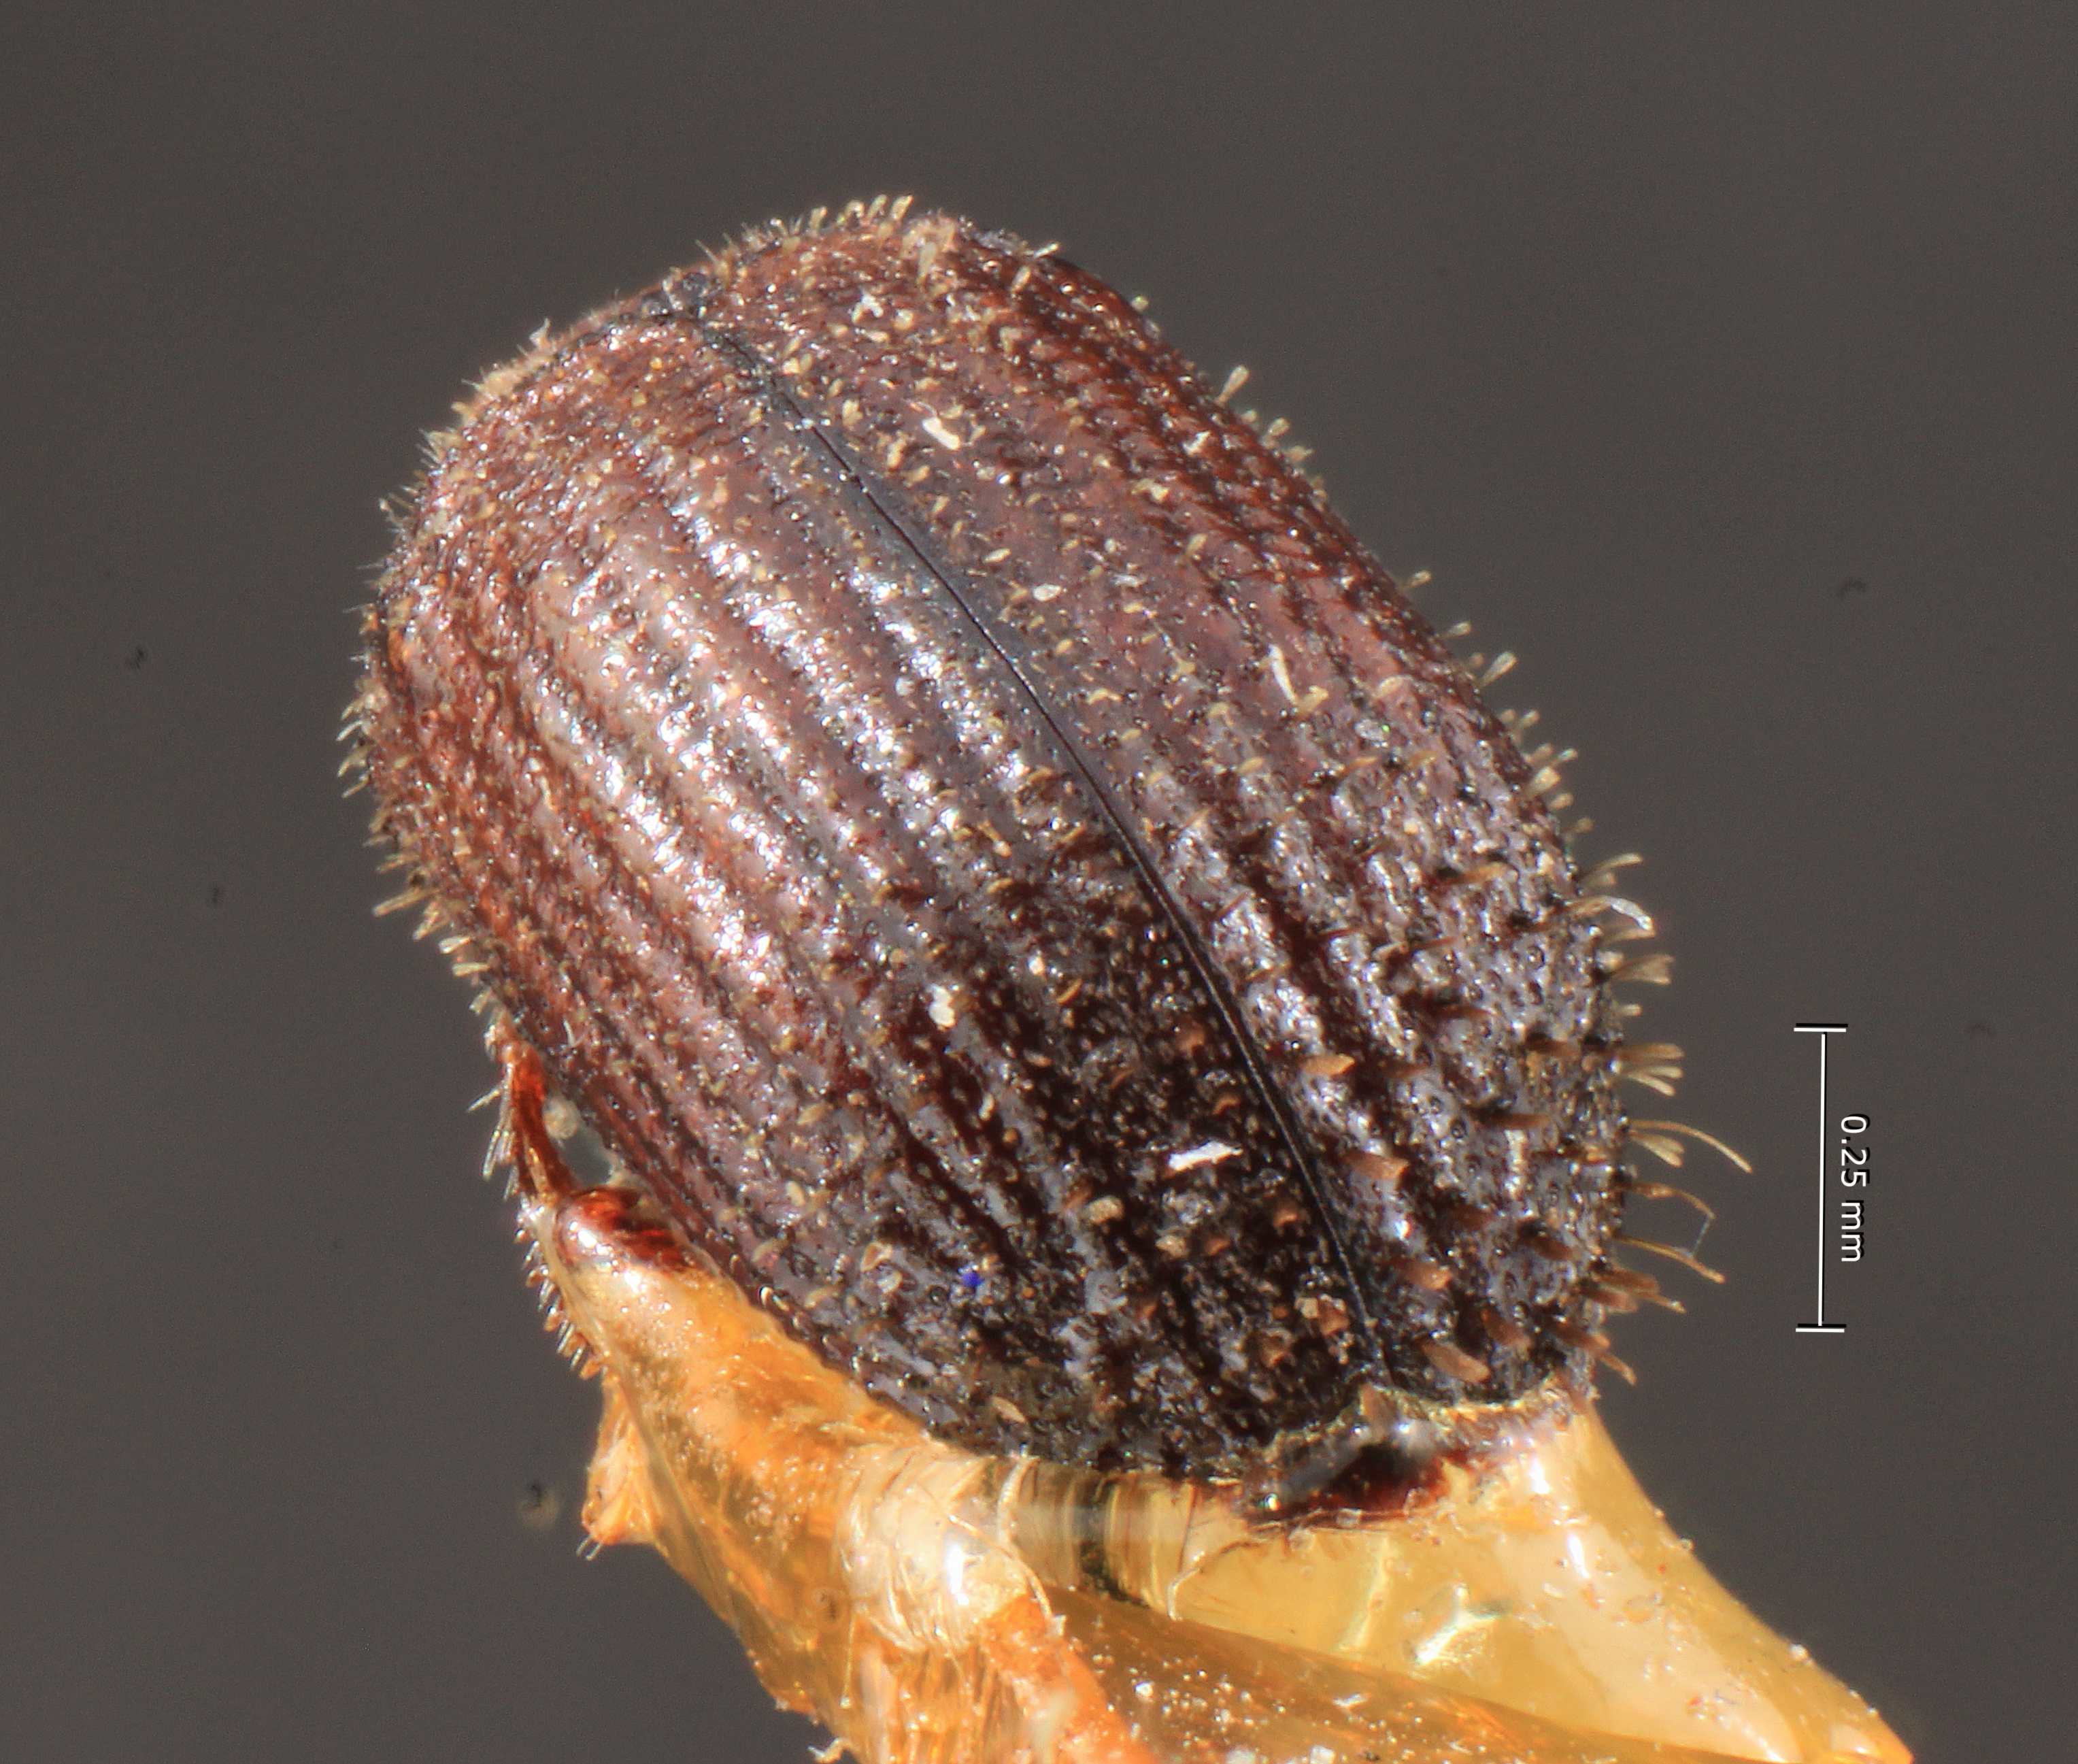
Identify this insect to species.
Adiaerretus hystrix
